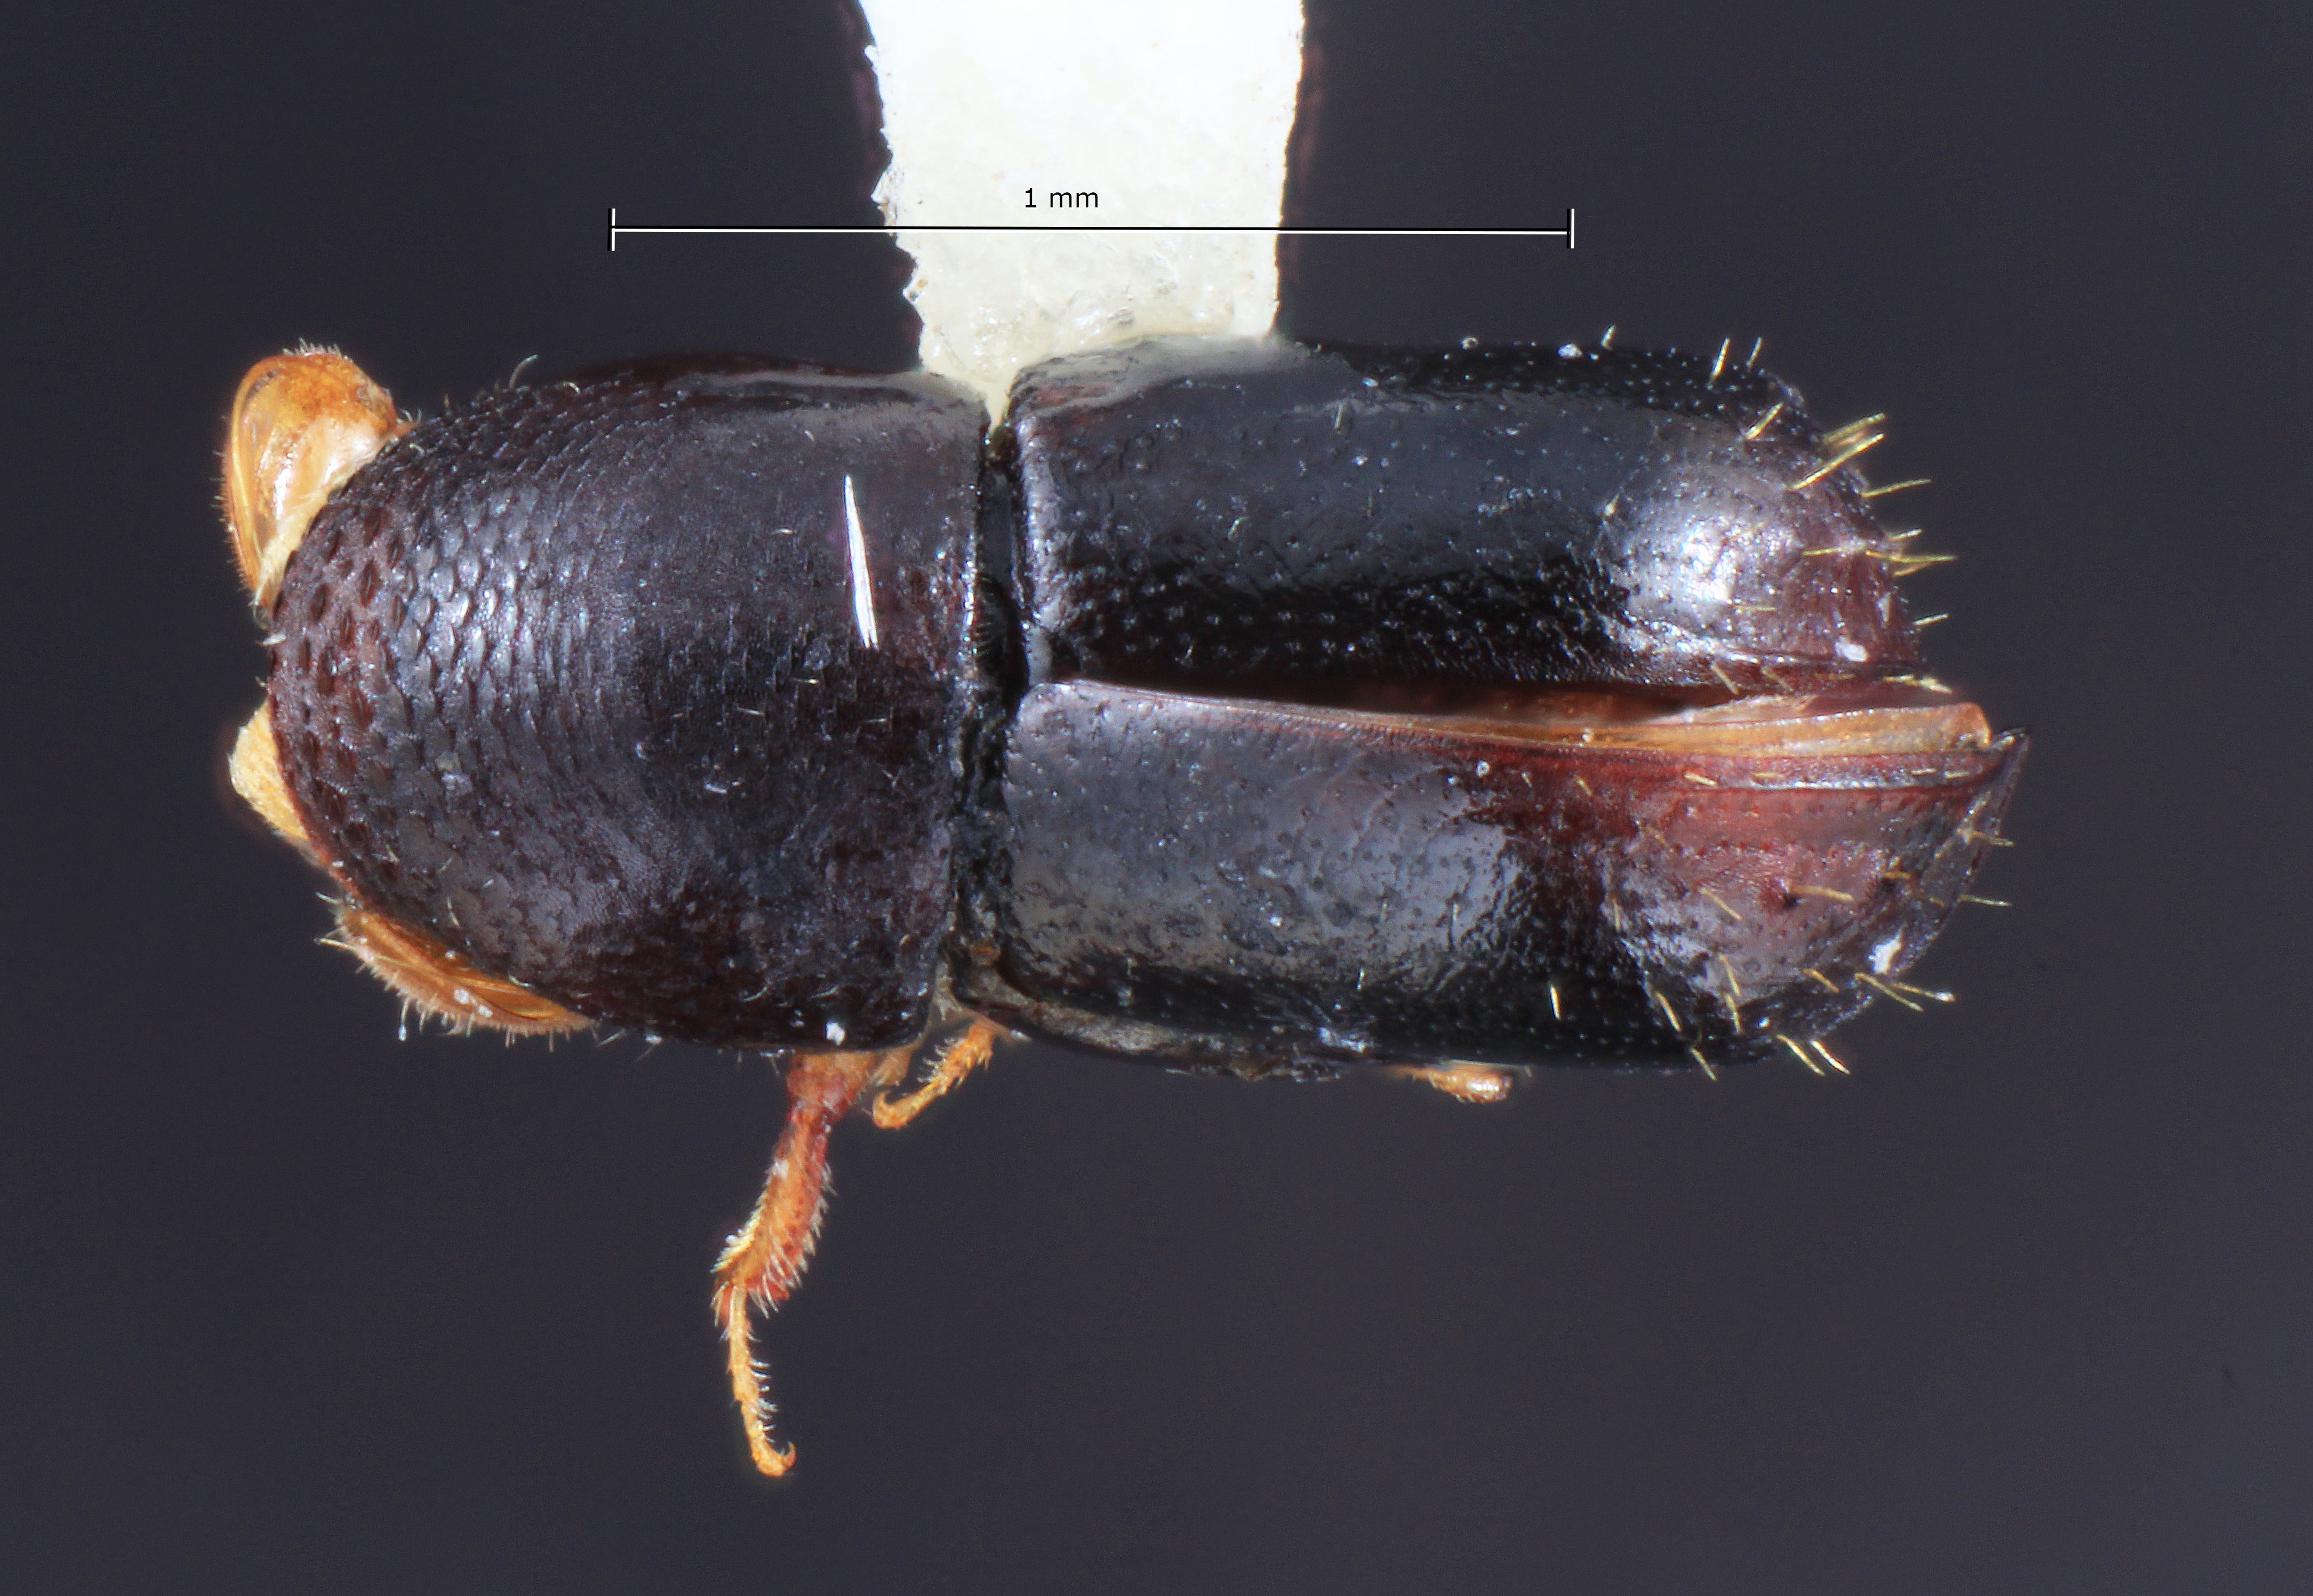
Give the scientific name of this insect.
Corthylus ingaensis
